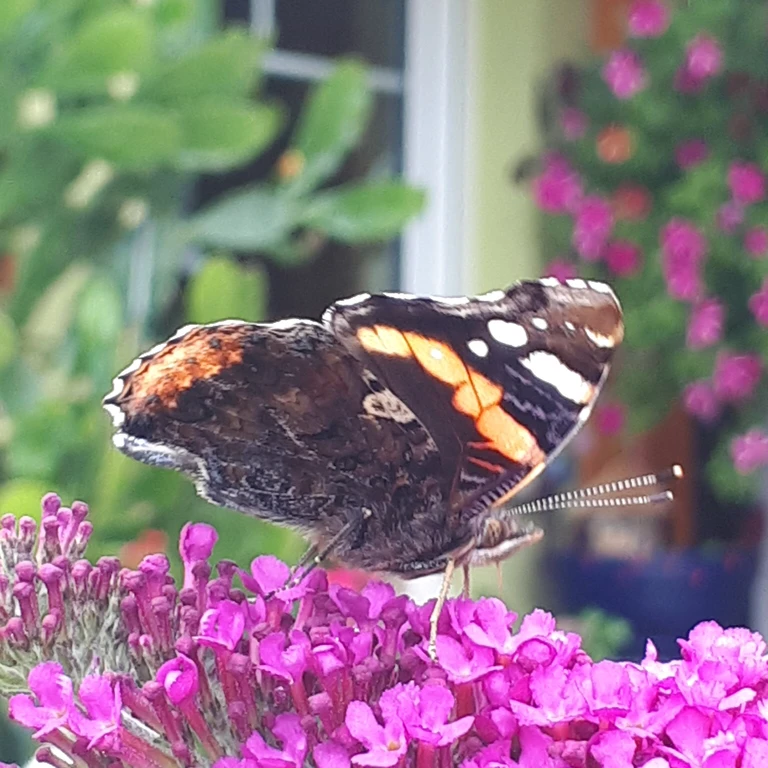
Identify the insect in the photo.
Vanessa atalanta
